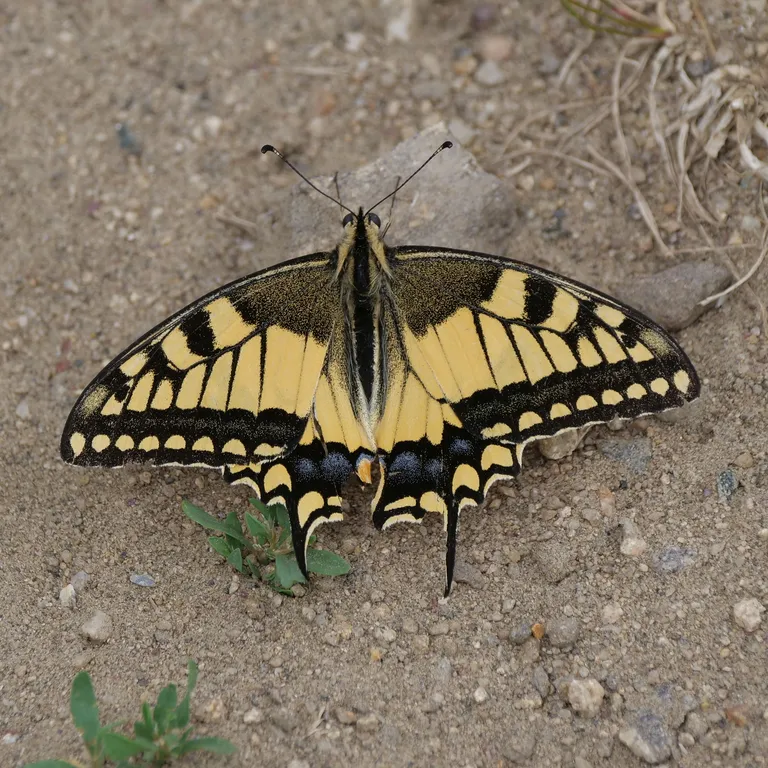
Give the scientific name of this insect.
Papilio machaon
